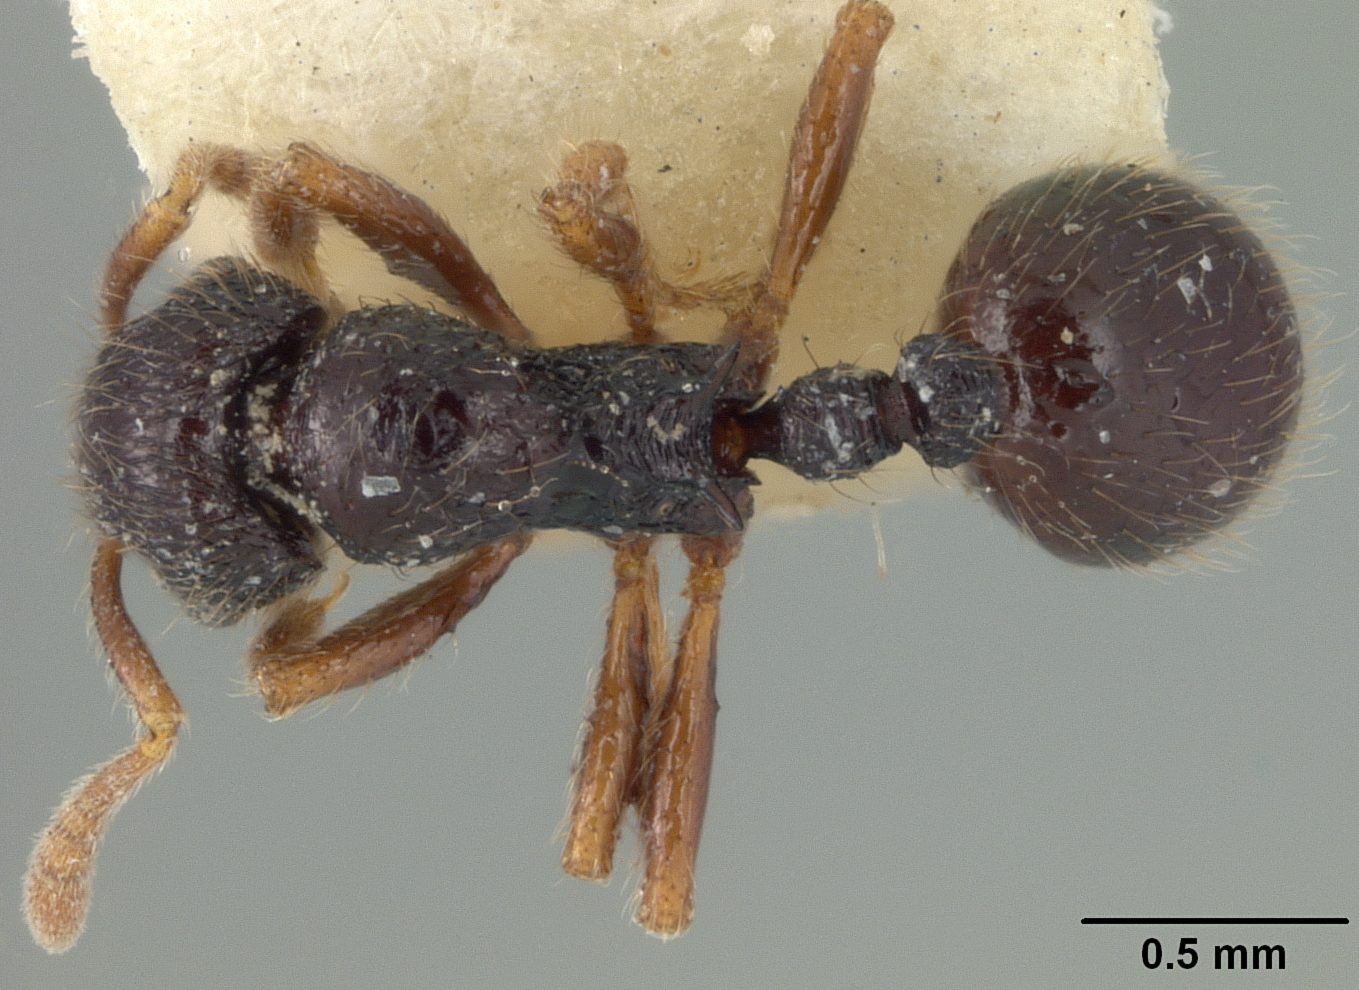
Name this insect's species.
Rogeria striatella
